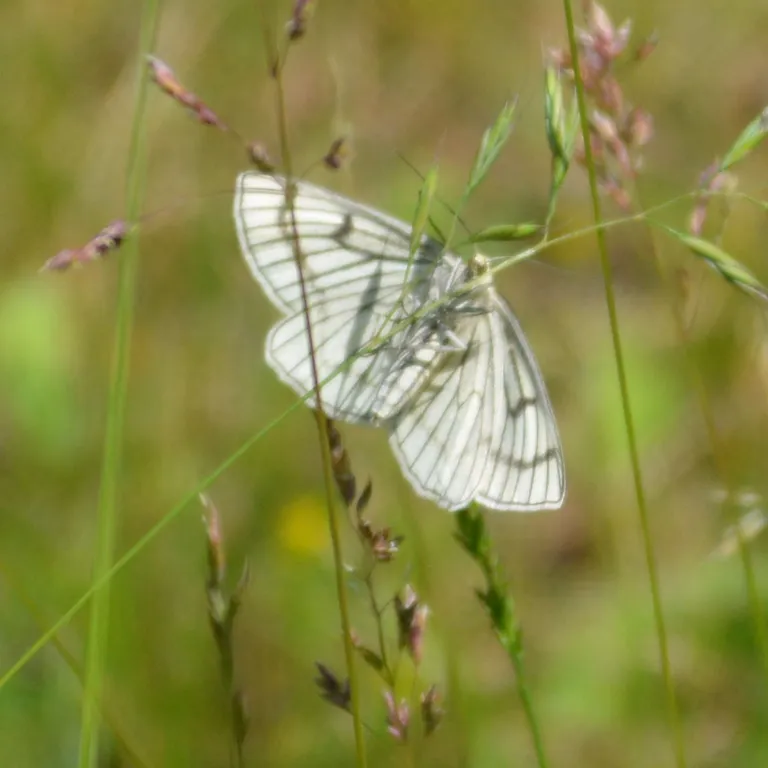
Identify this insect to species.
Siona lineata
